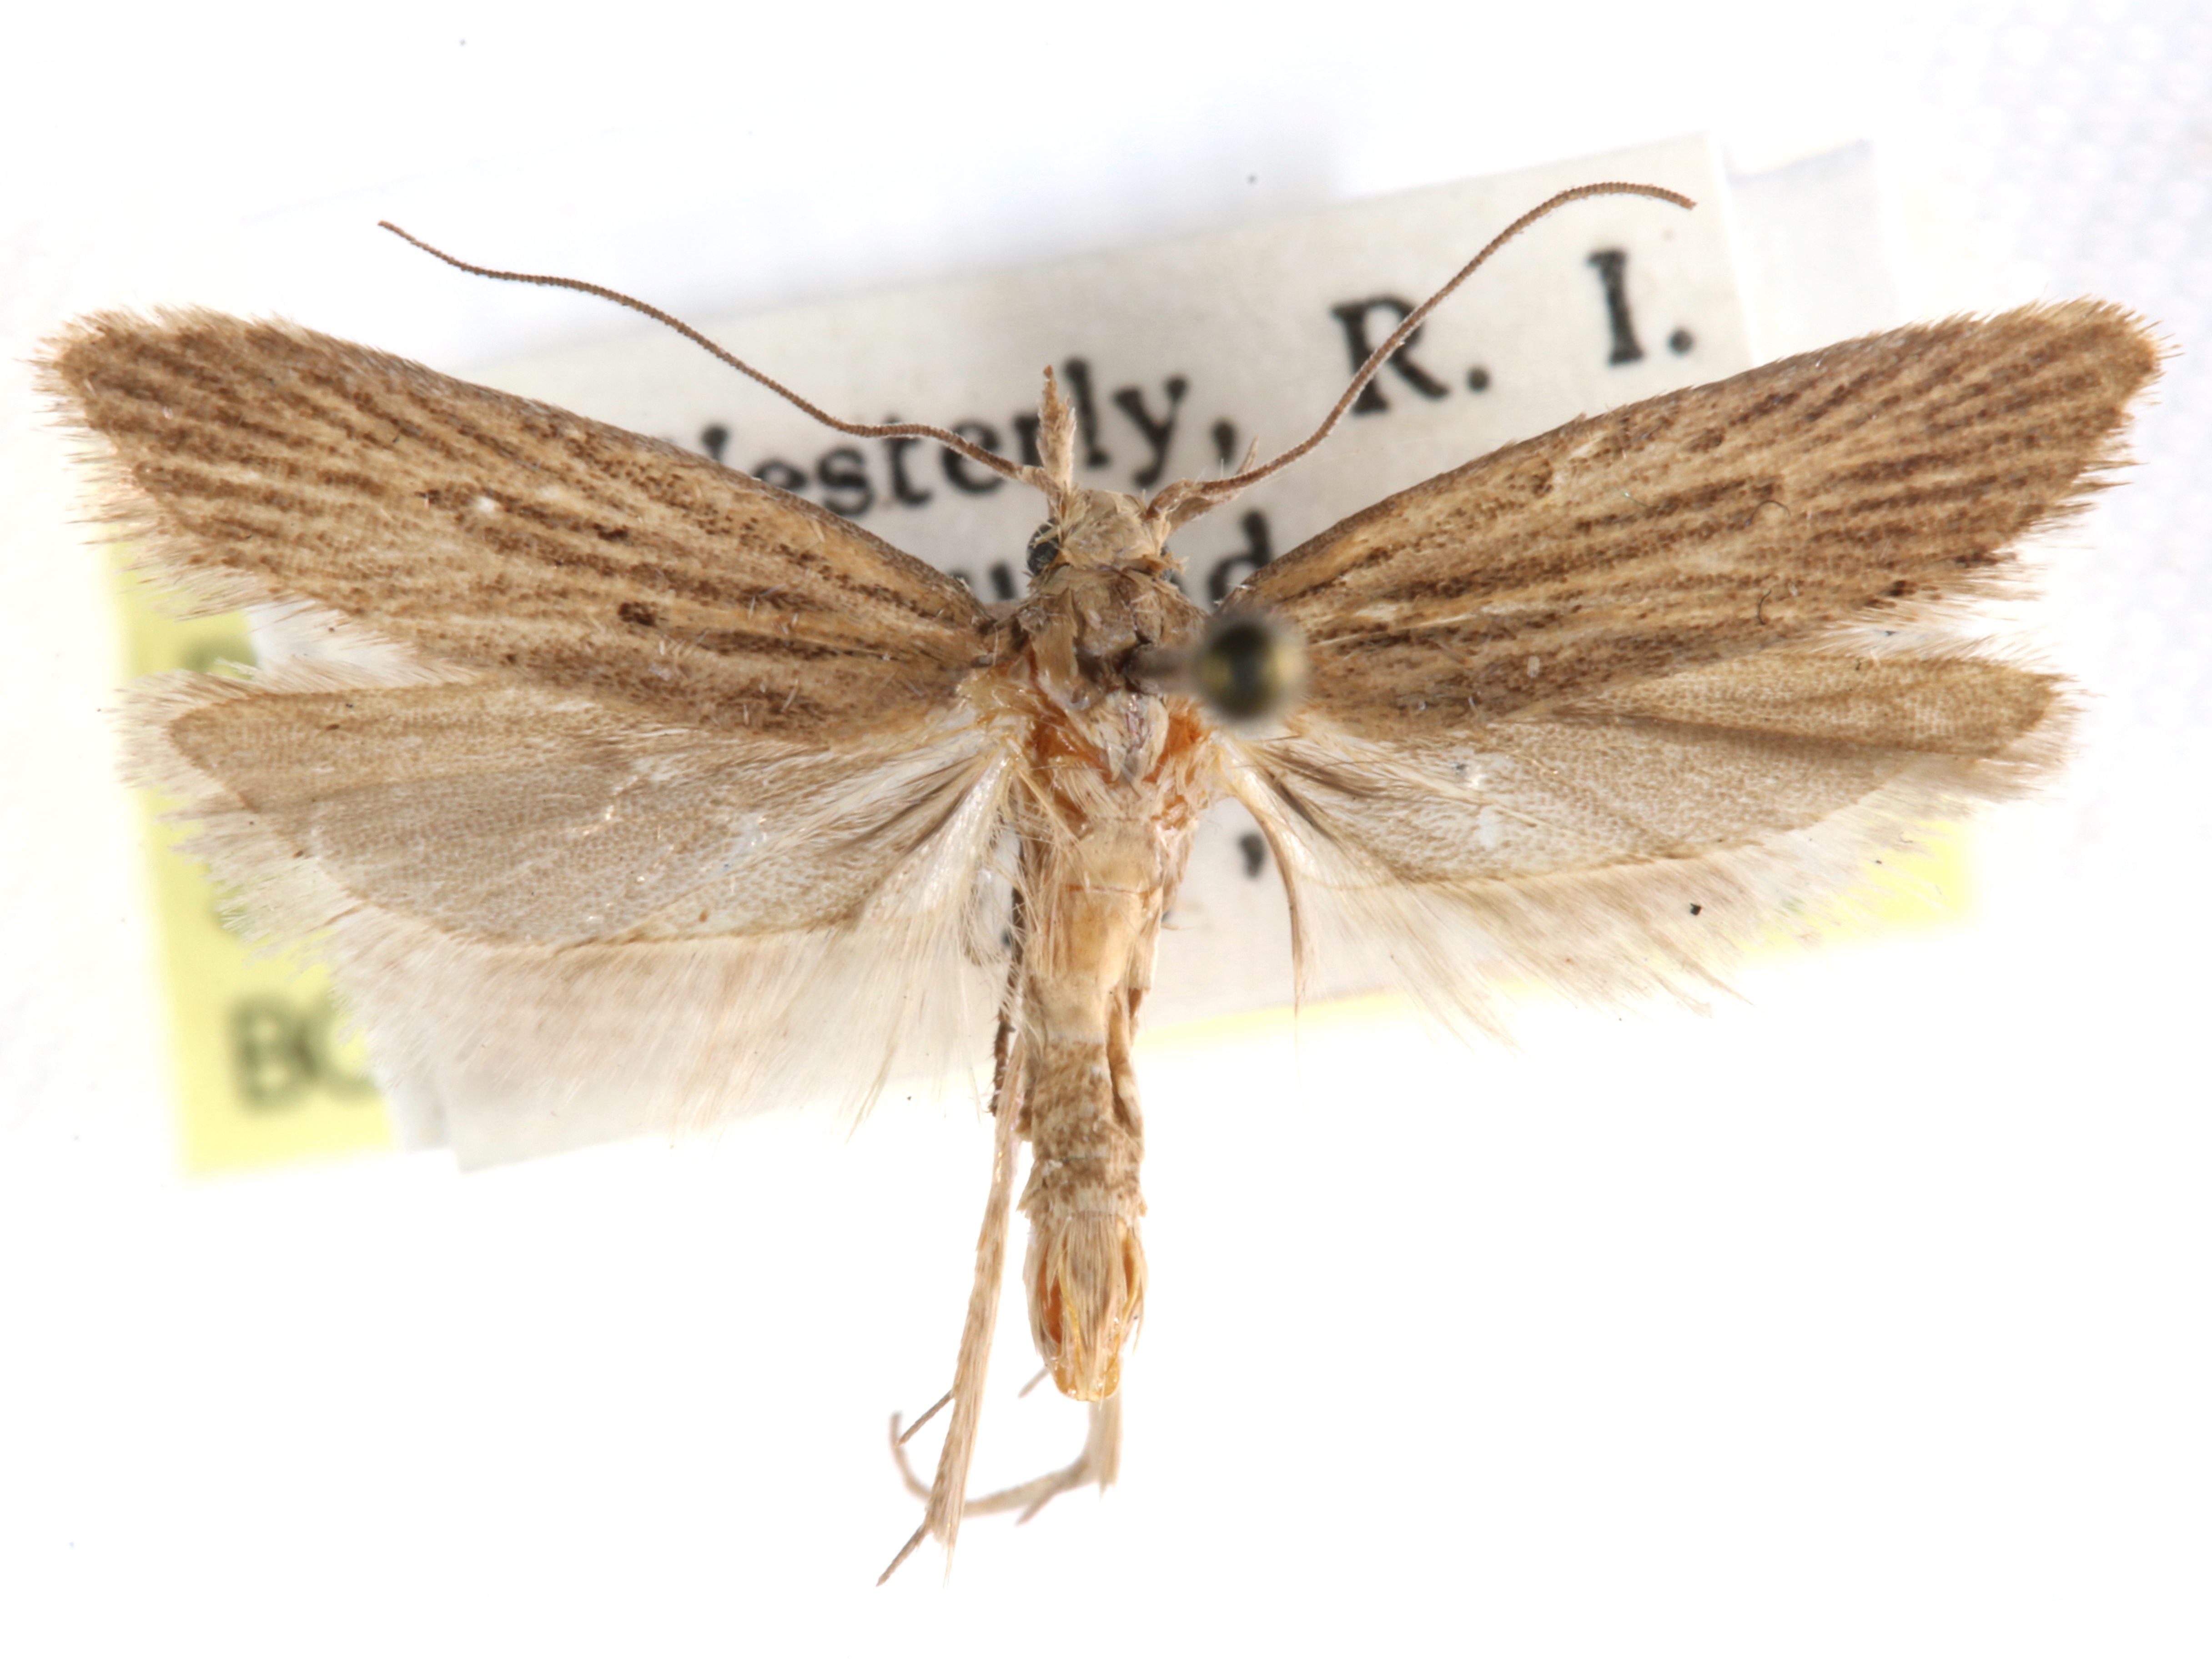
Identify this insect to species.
Chionodes arenella
